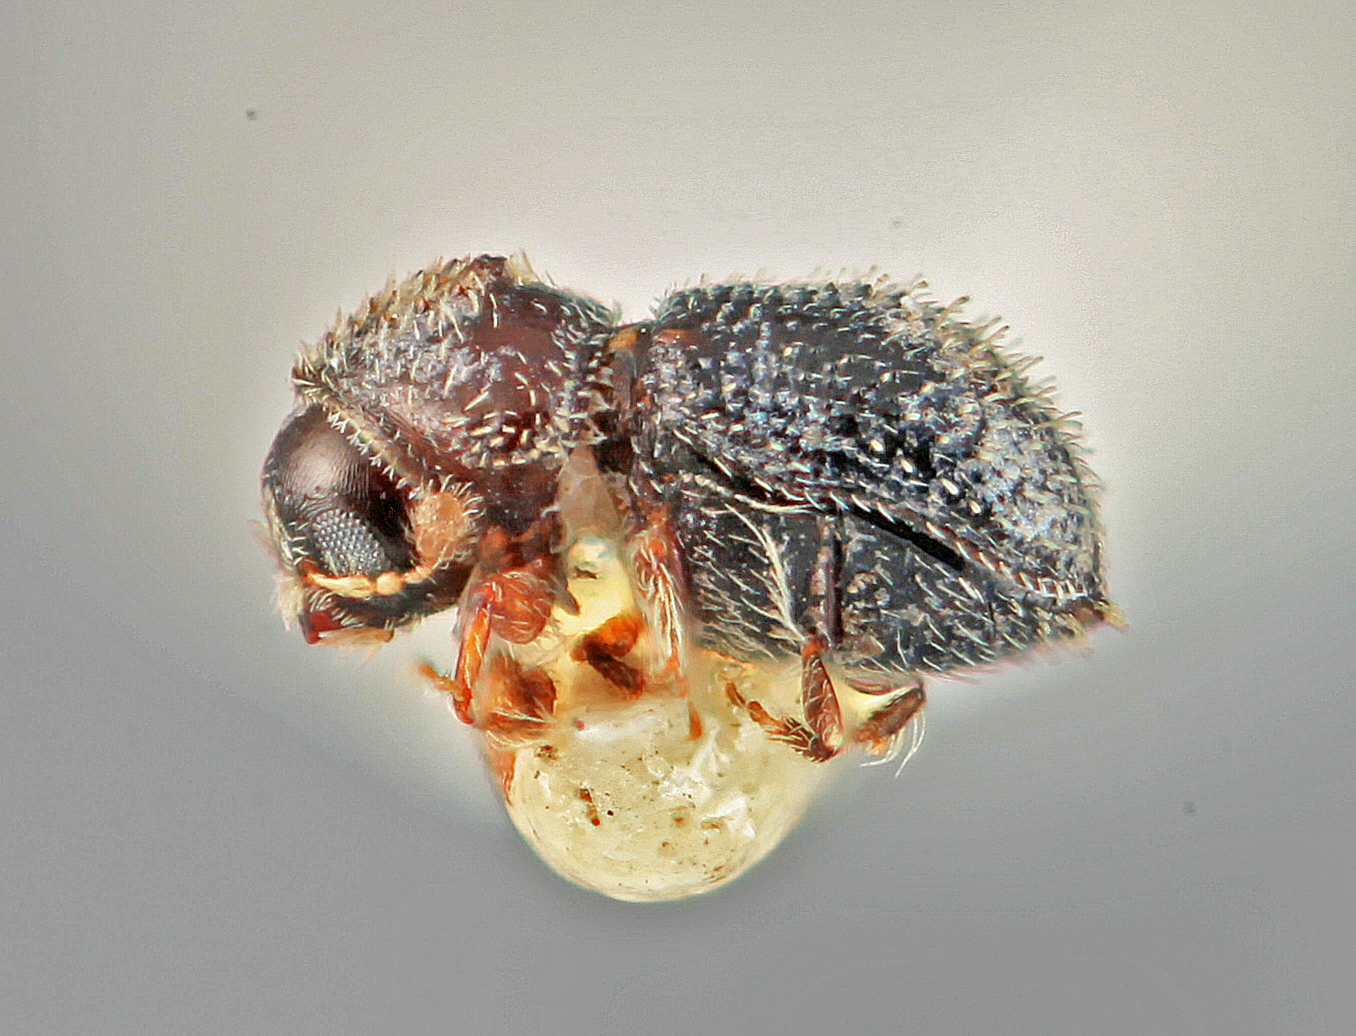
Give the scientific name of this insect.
Pseudothysanoes crassinus
